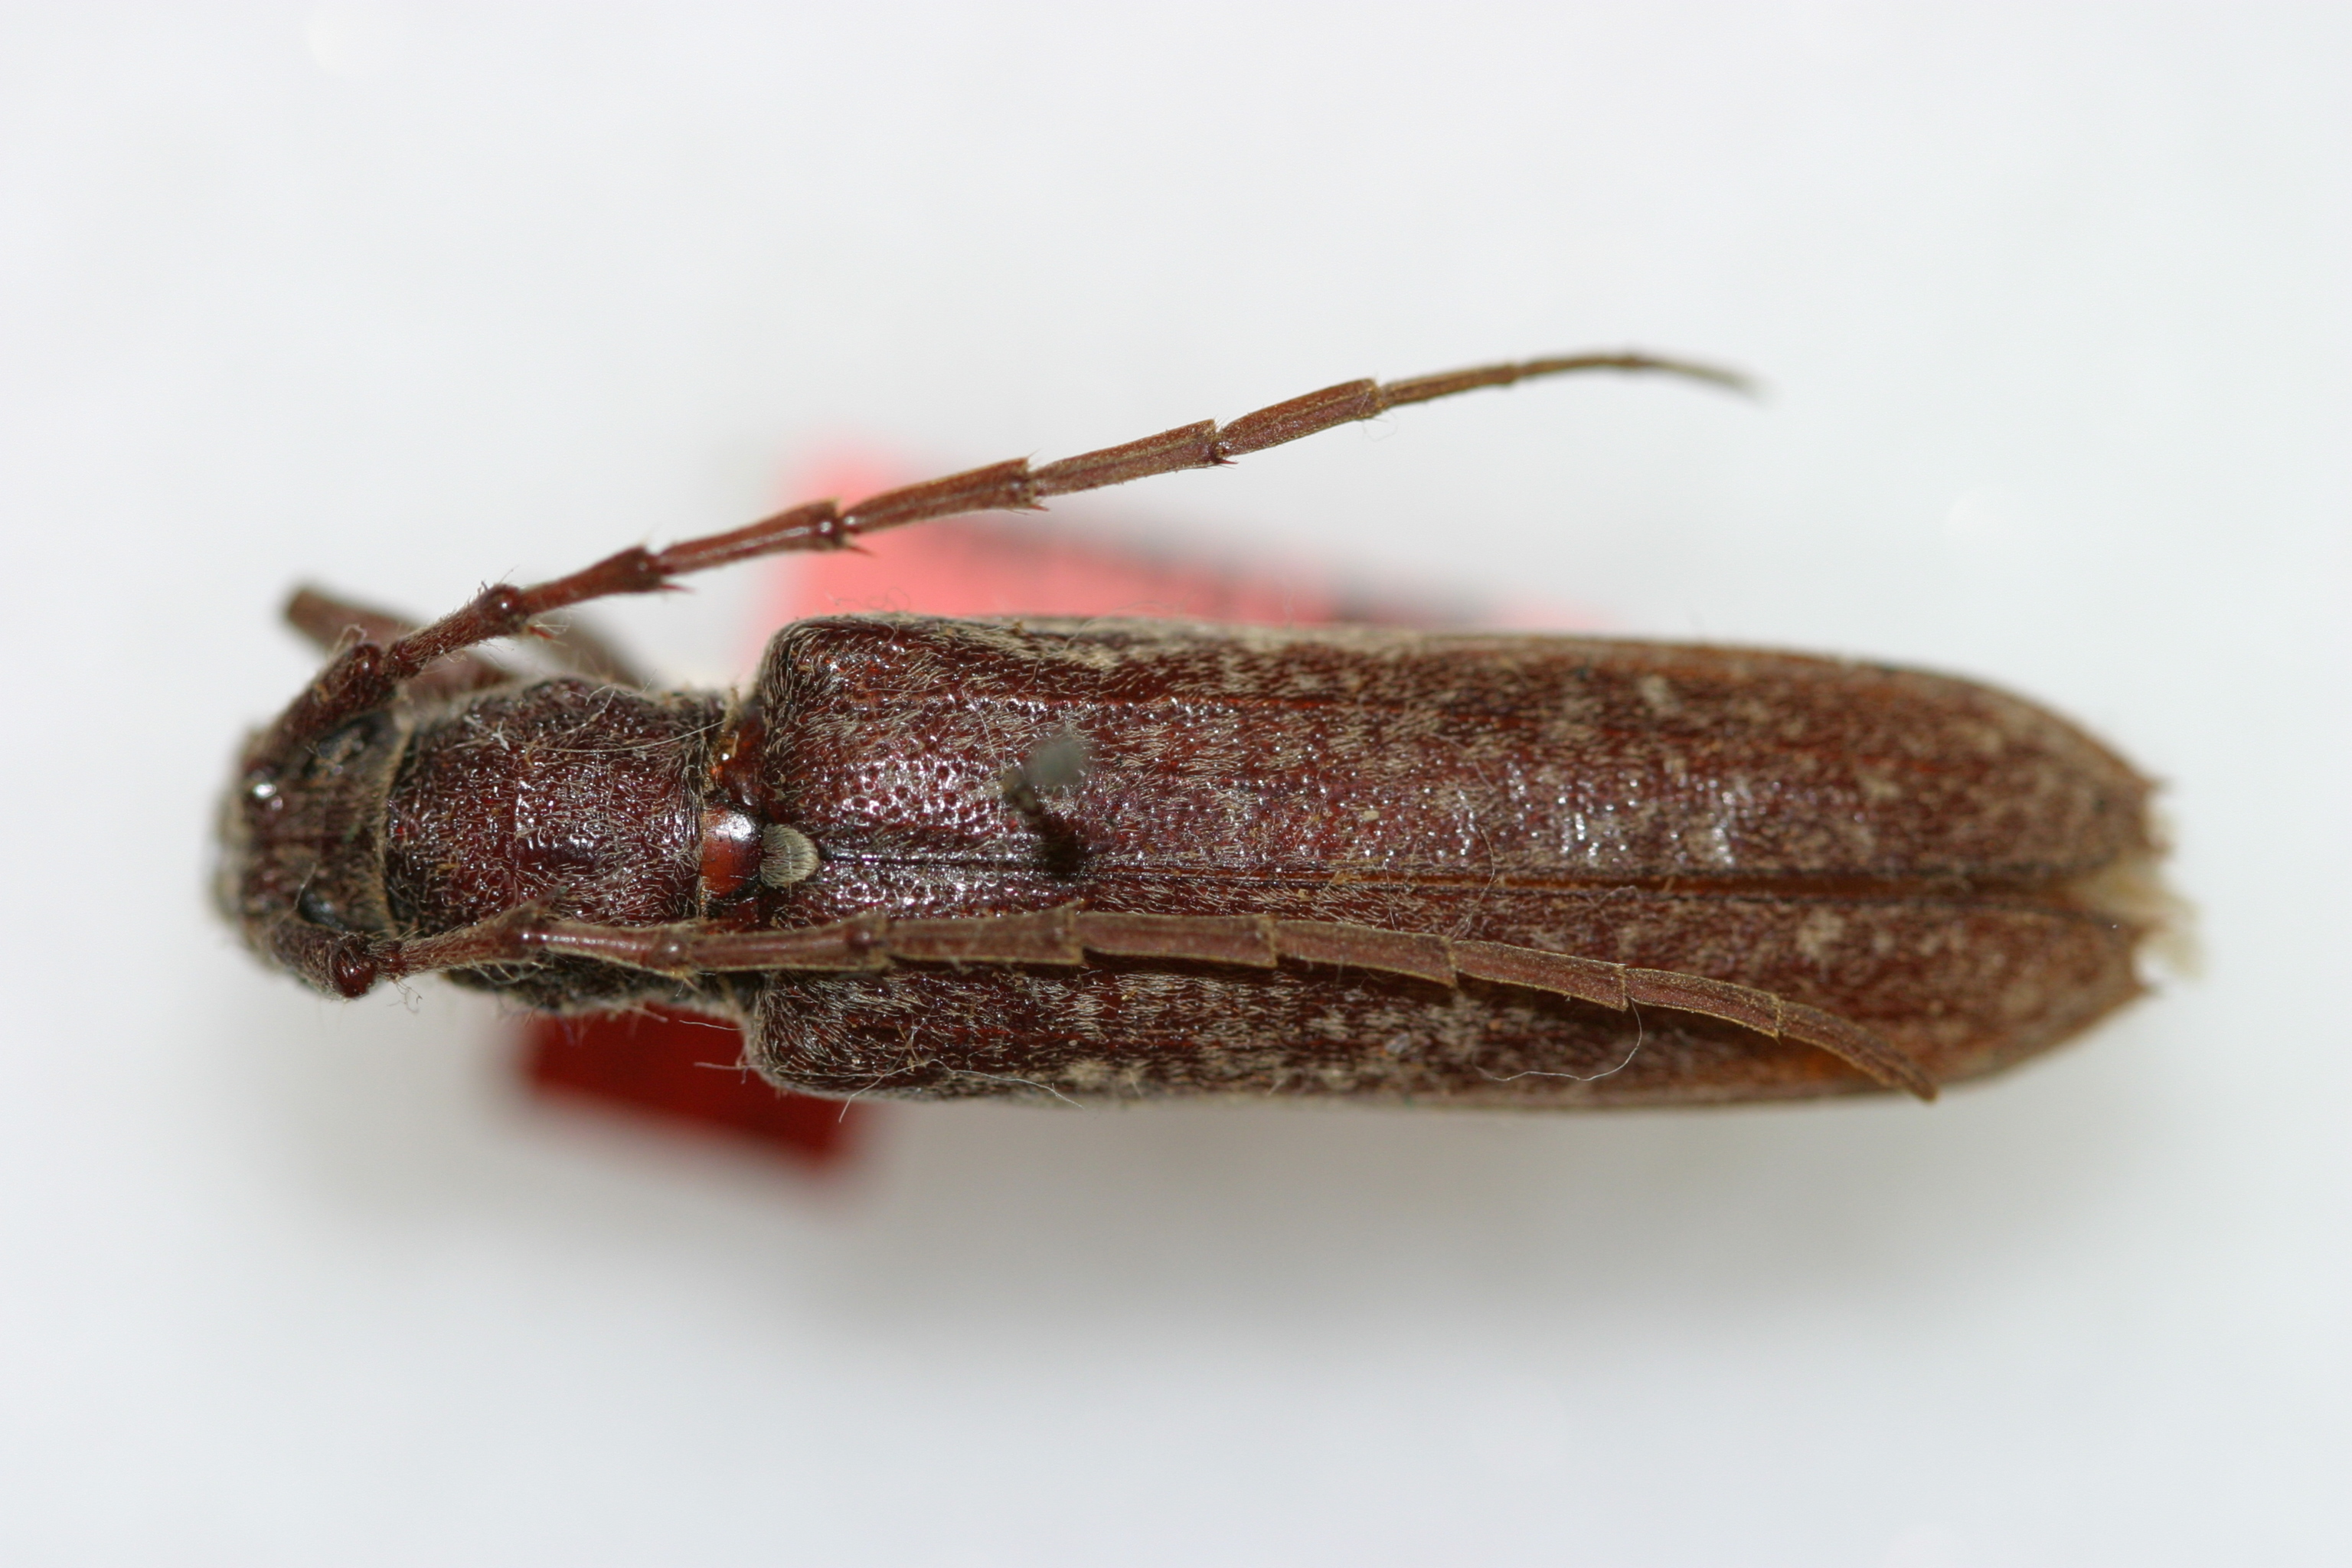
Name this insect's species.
Aneflus prosopidis (also Aneflus paracalvatus)
